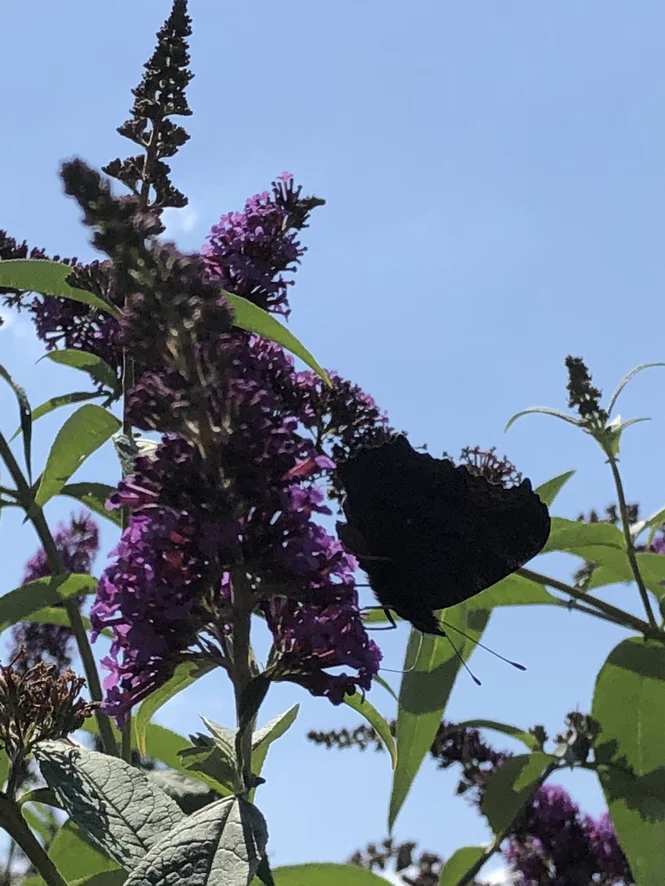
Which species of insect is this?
Aglais io
